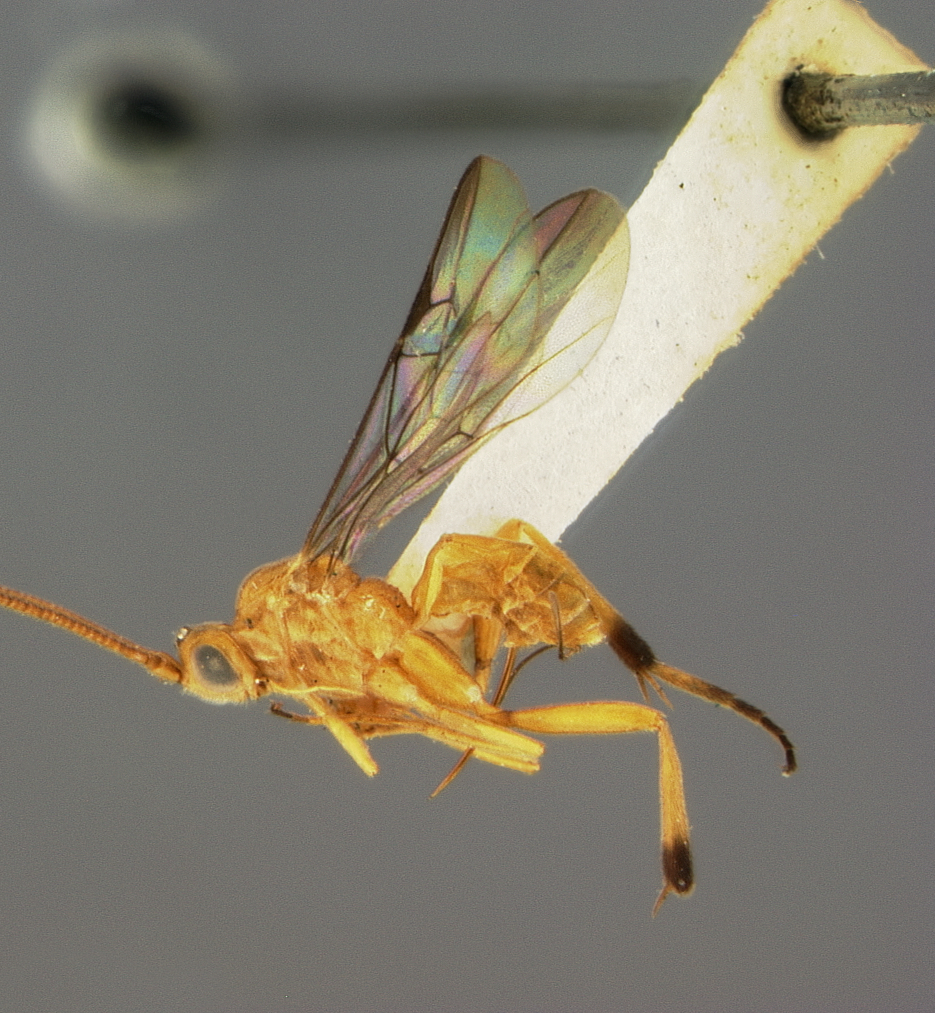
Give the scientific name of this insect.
Stantonia flava
